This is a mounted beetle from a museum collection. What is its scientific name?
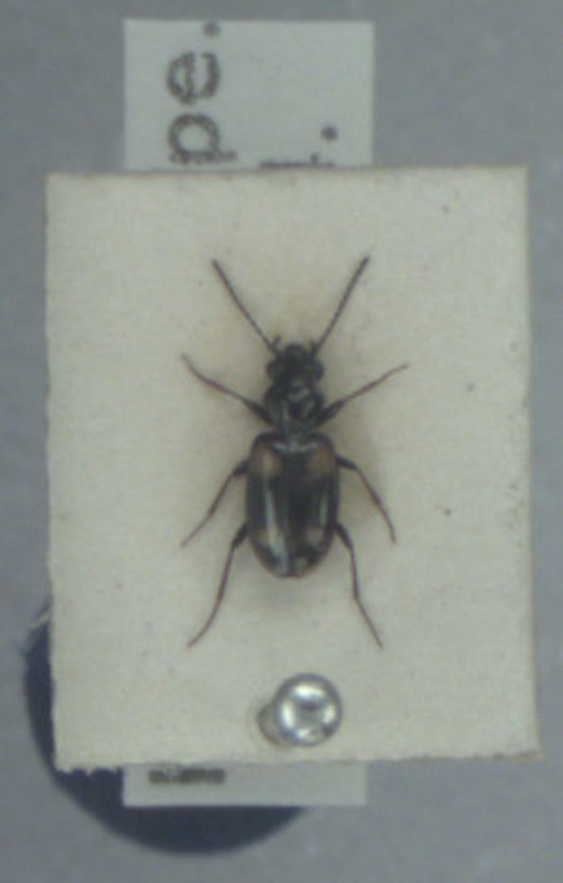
Bembidion quadripustulatum
